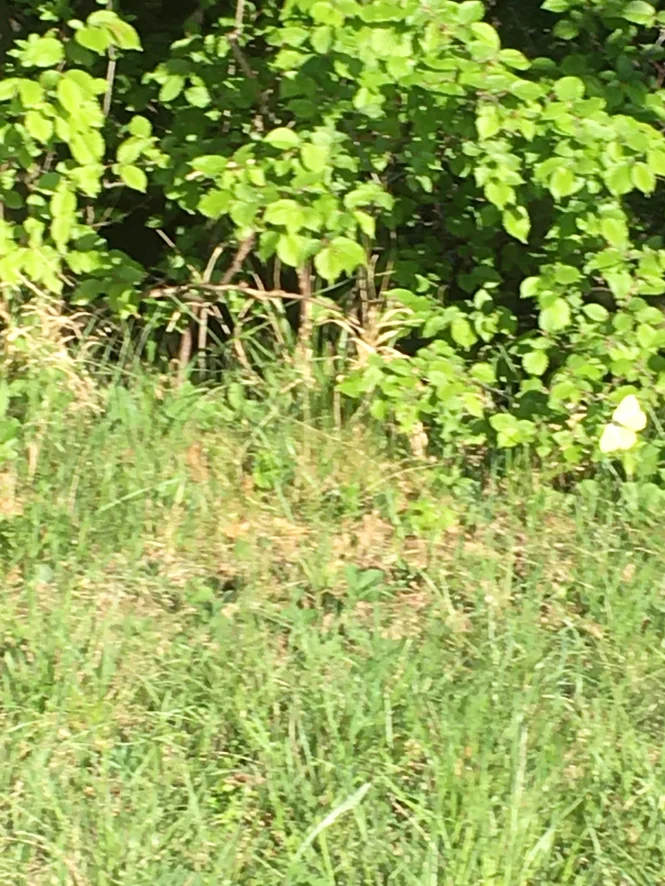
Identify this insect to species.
Gonepteryx rhamni
